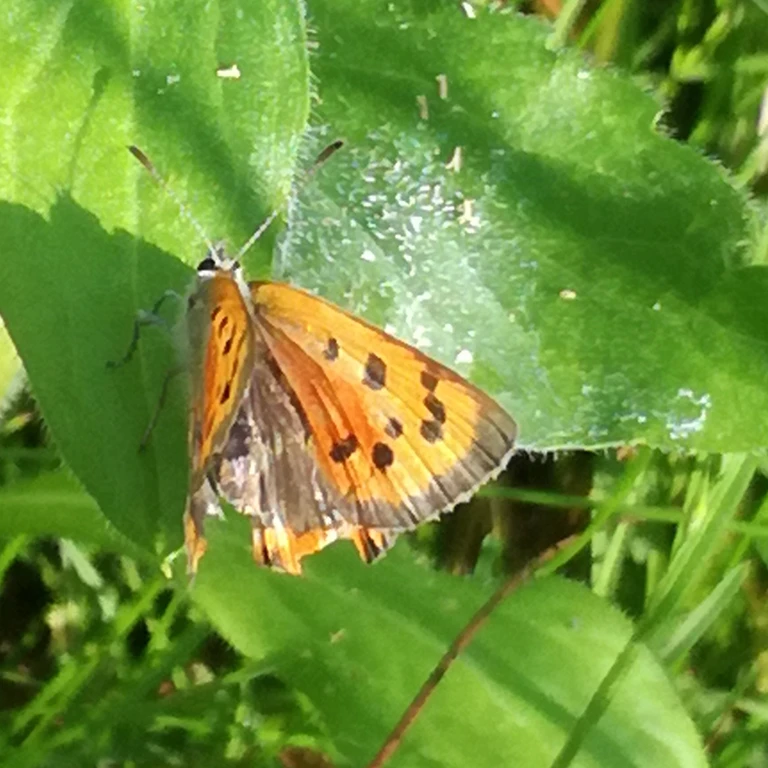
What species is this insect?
Lycaena phlaeas
